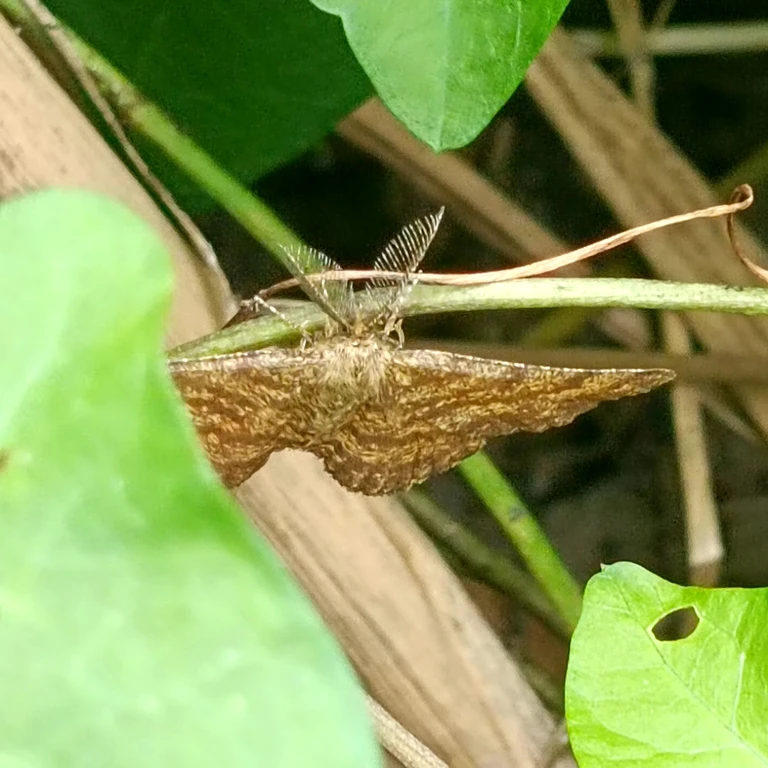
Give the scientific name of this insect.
Ematurga atomaria
